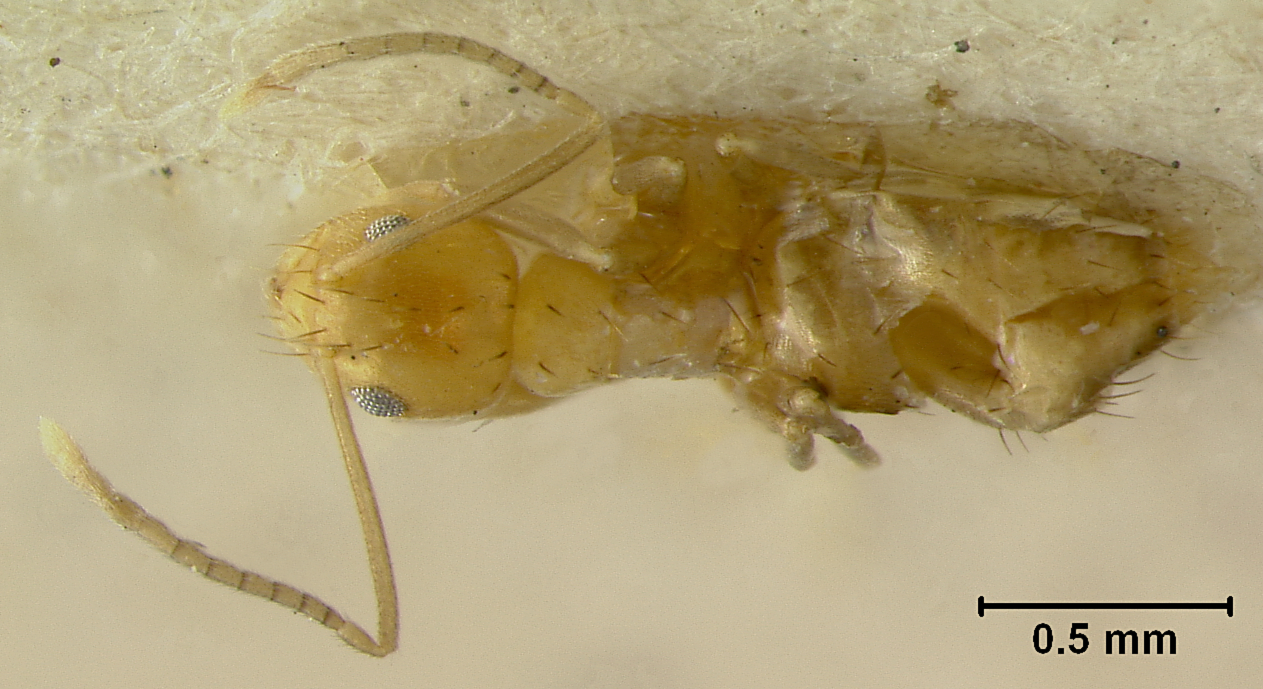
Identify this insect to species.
Prenolepis foreli
